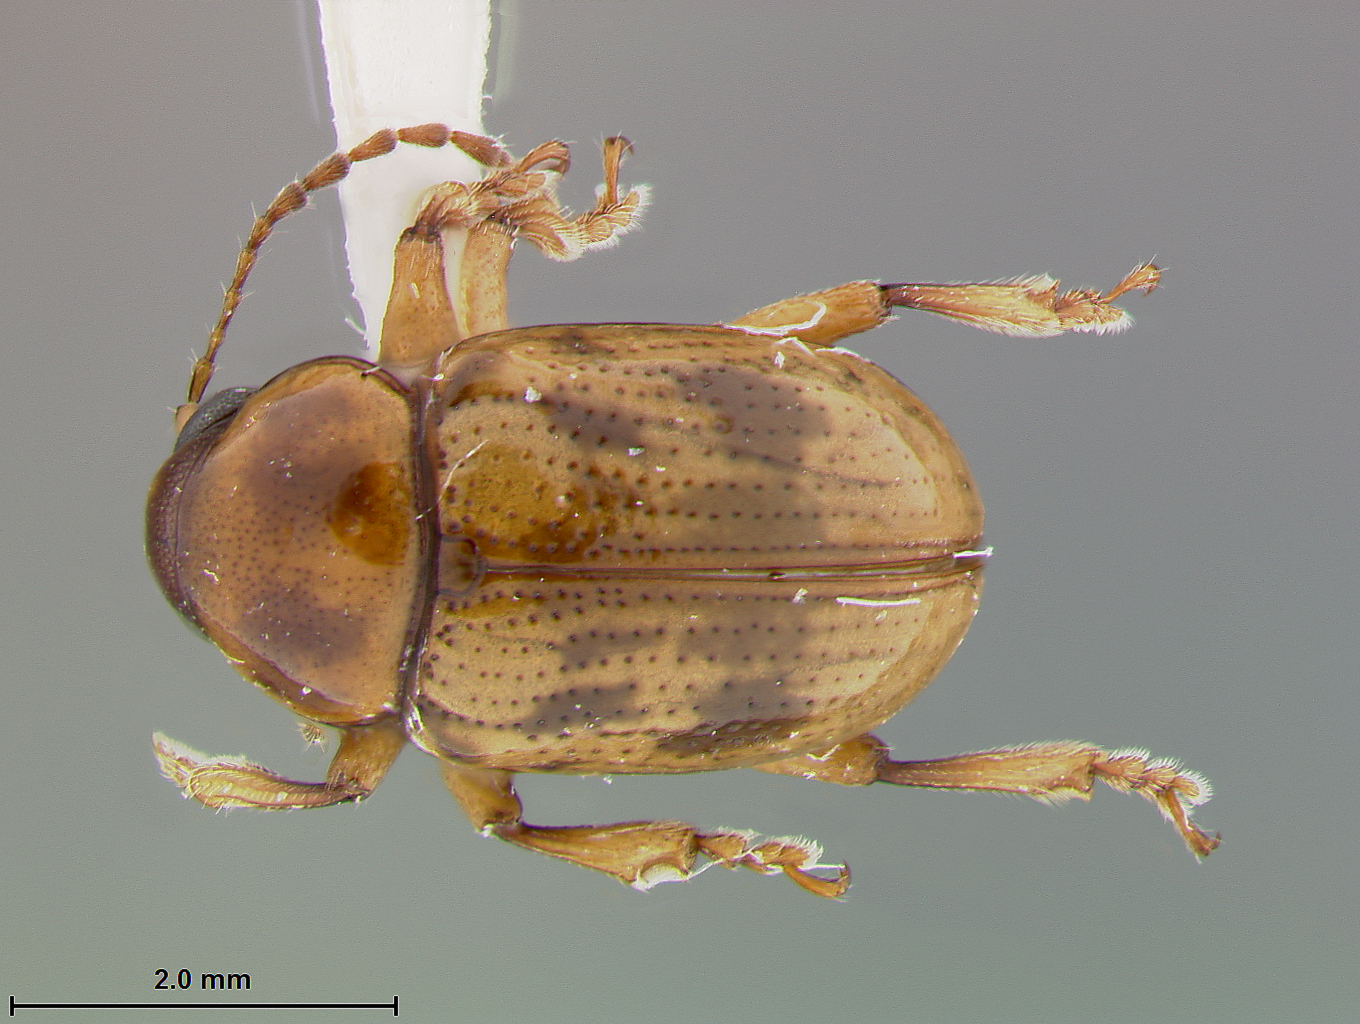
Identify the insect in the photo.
Metachroma quintanae
